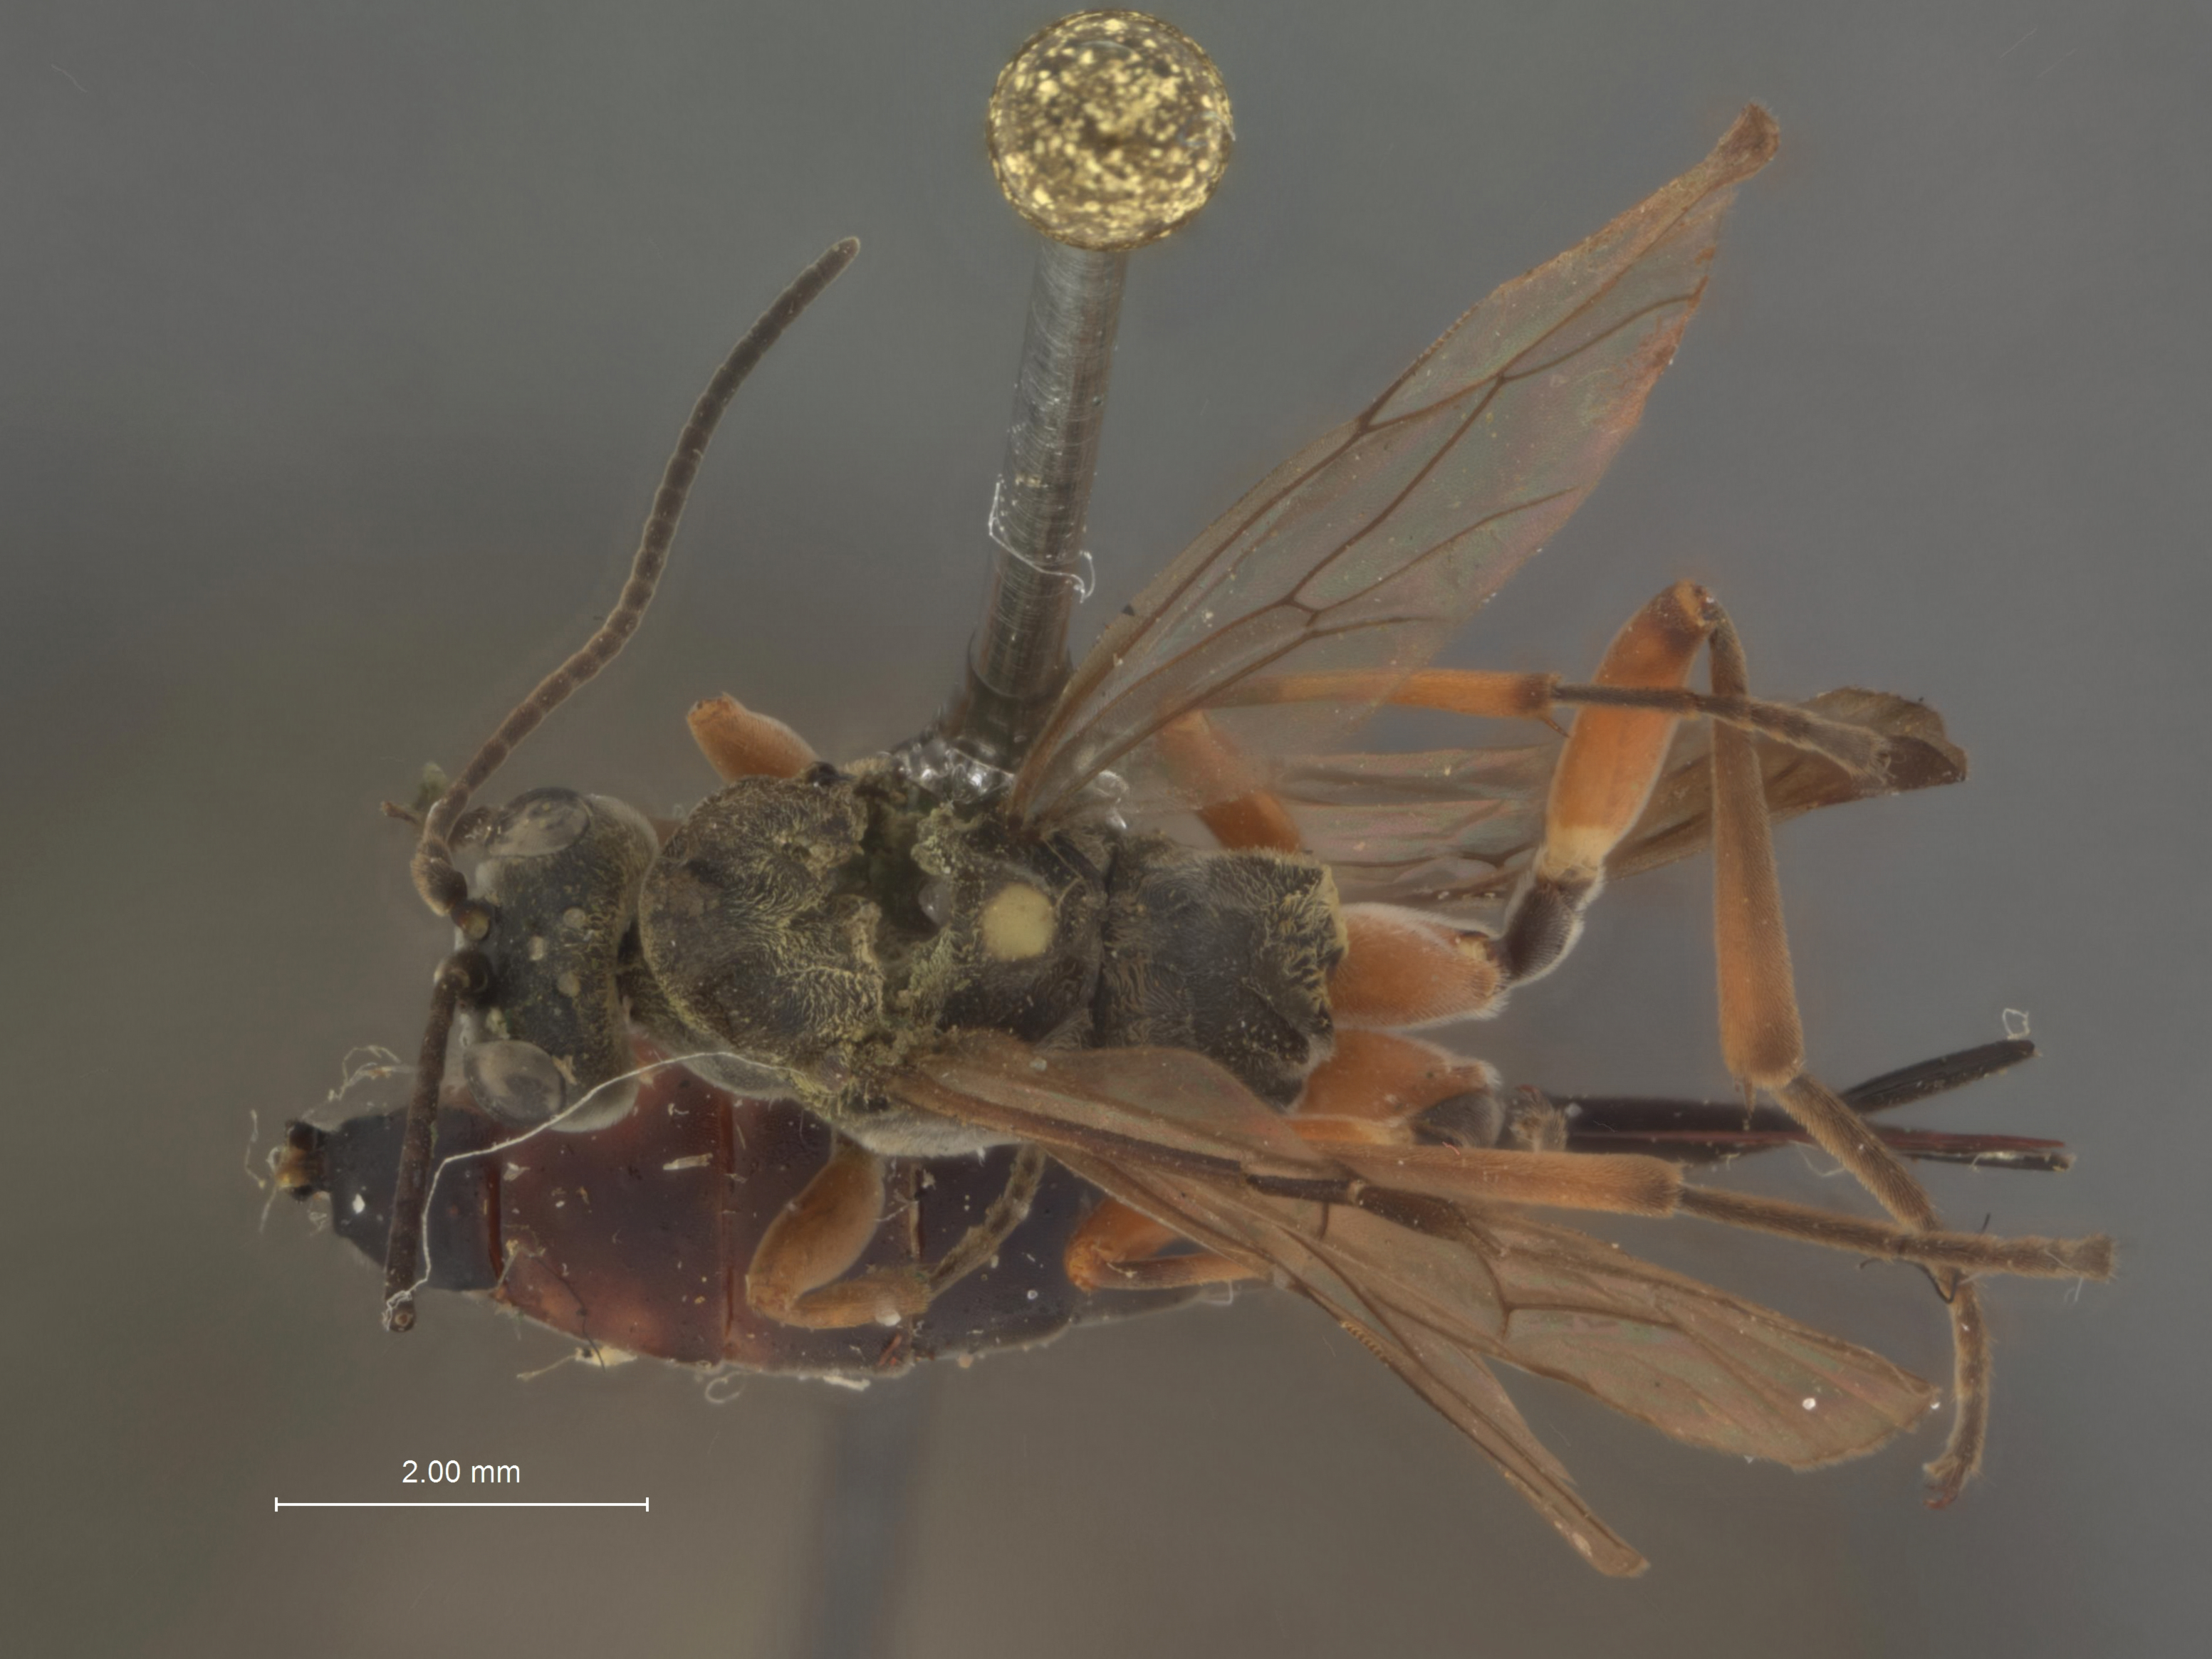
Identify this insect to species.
Trichestema helcostizoides
